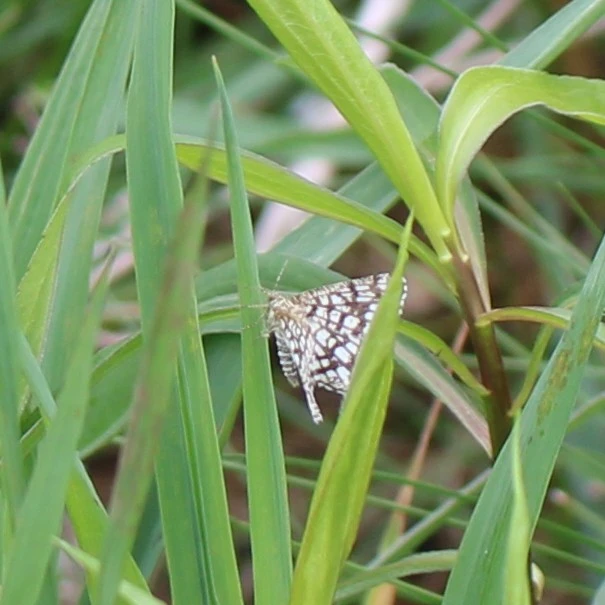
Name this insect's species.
Chiasmia clathrata
